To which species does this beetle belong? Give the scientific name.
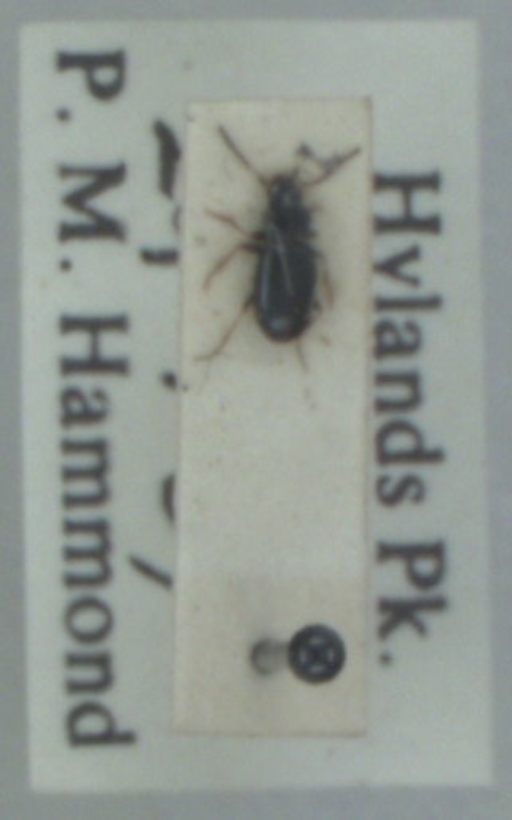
Bembidion obtusum
